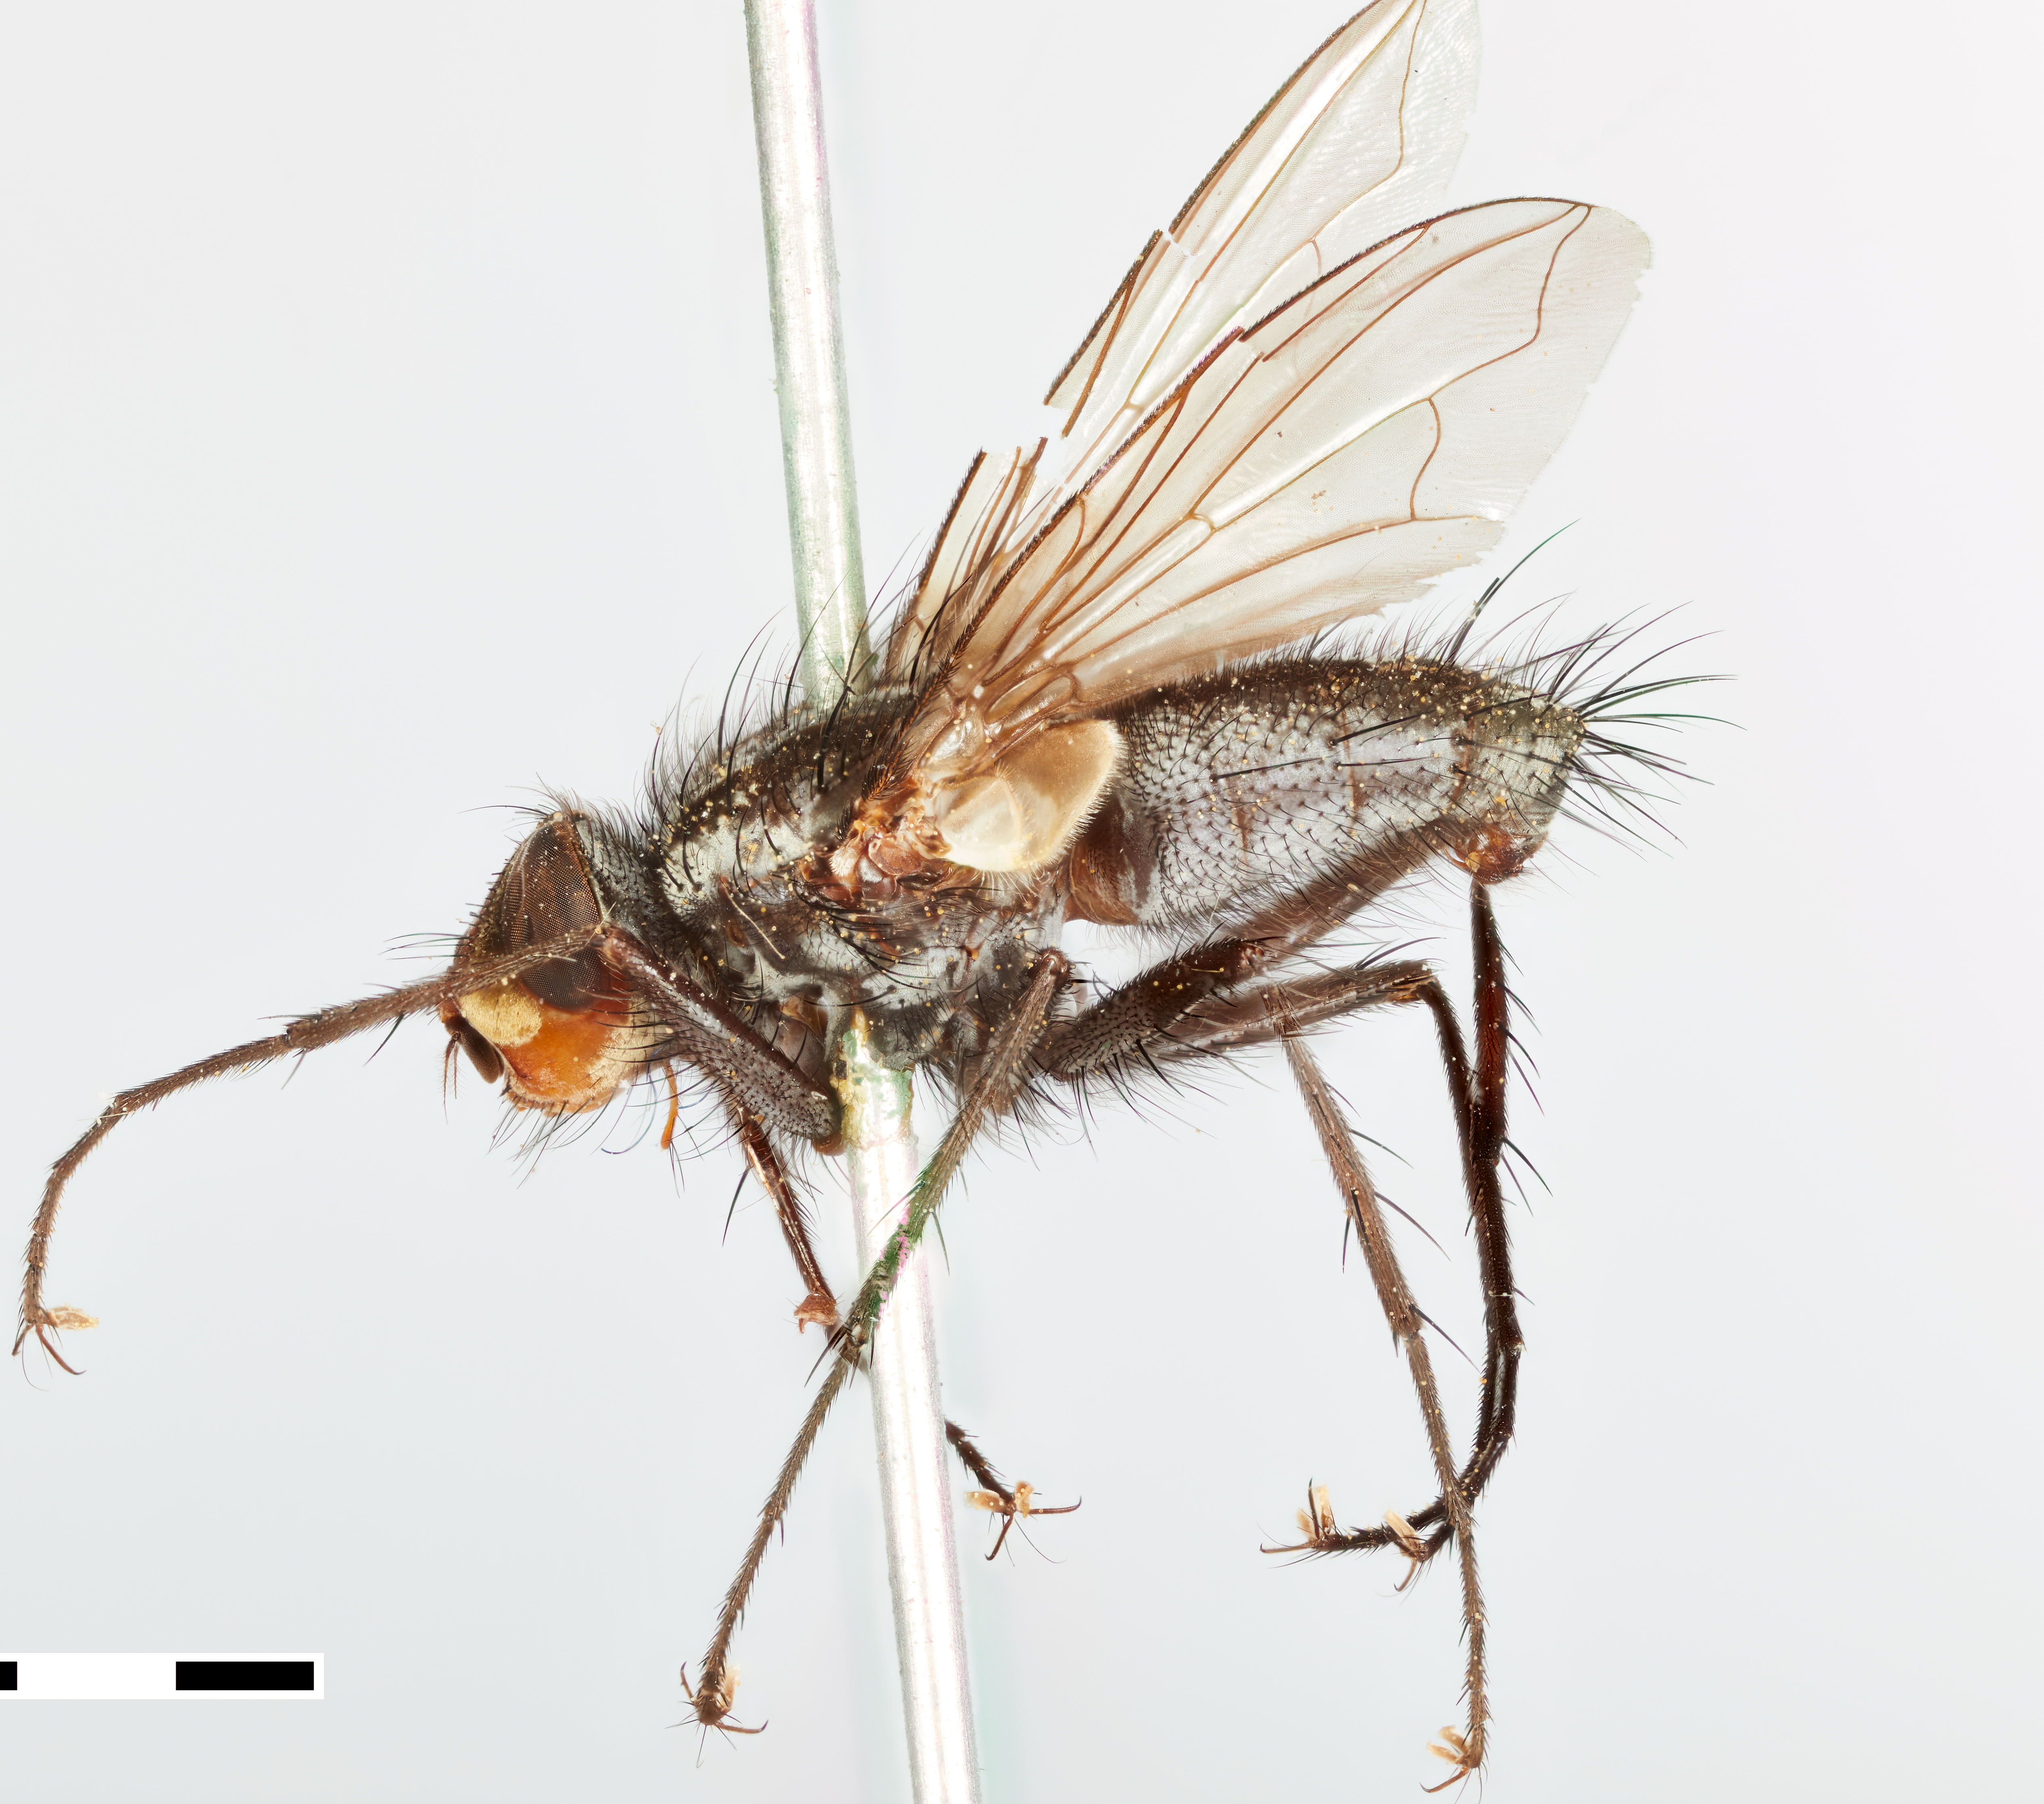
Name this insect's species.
Myocera bivittata
